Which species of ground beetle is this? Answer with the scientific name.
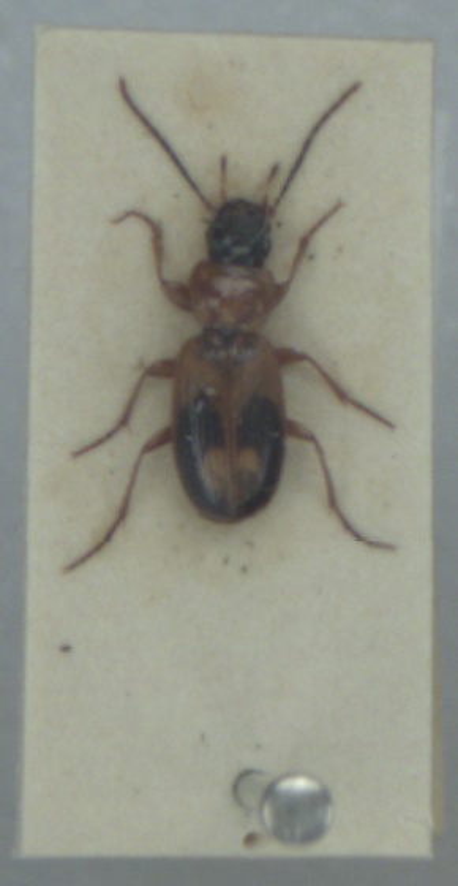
Badister bullatus
